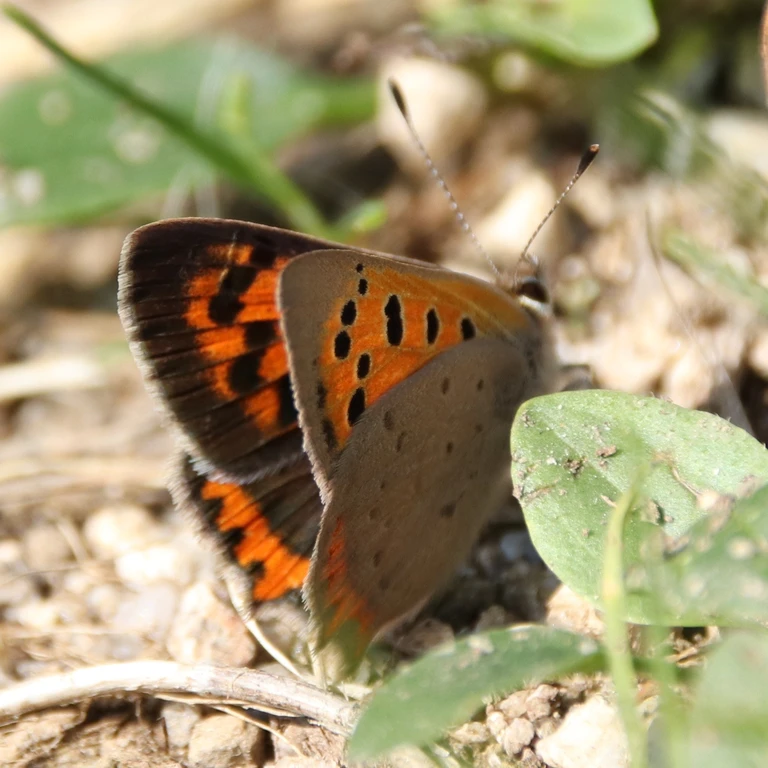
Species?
Lycaena phlaeas
